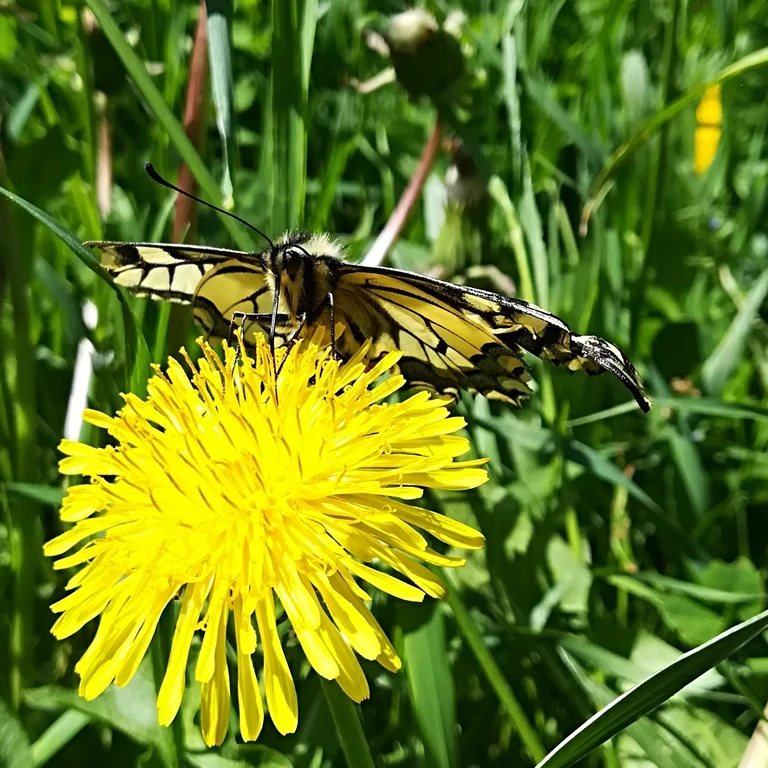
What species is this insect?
Papilio machaon
